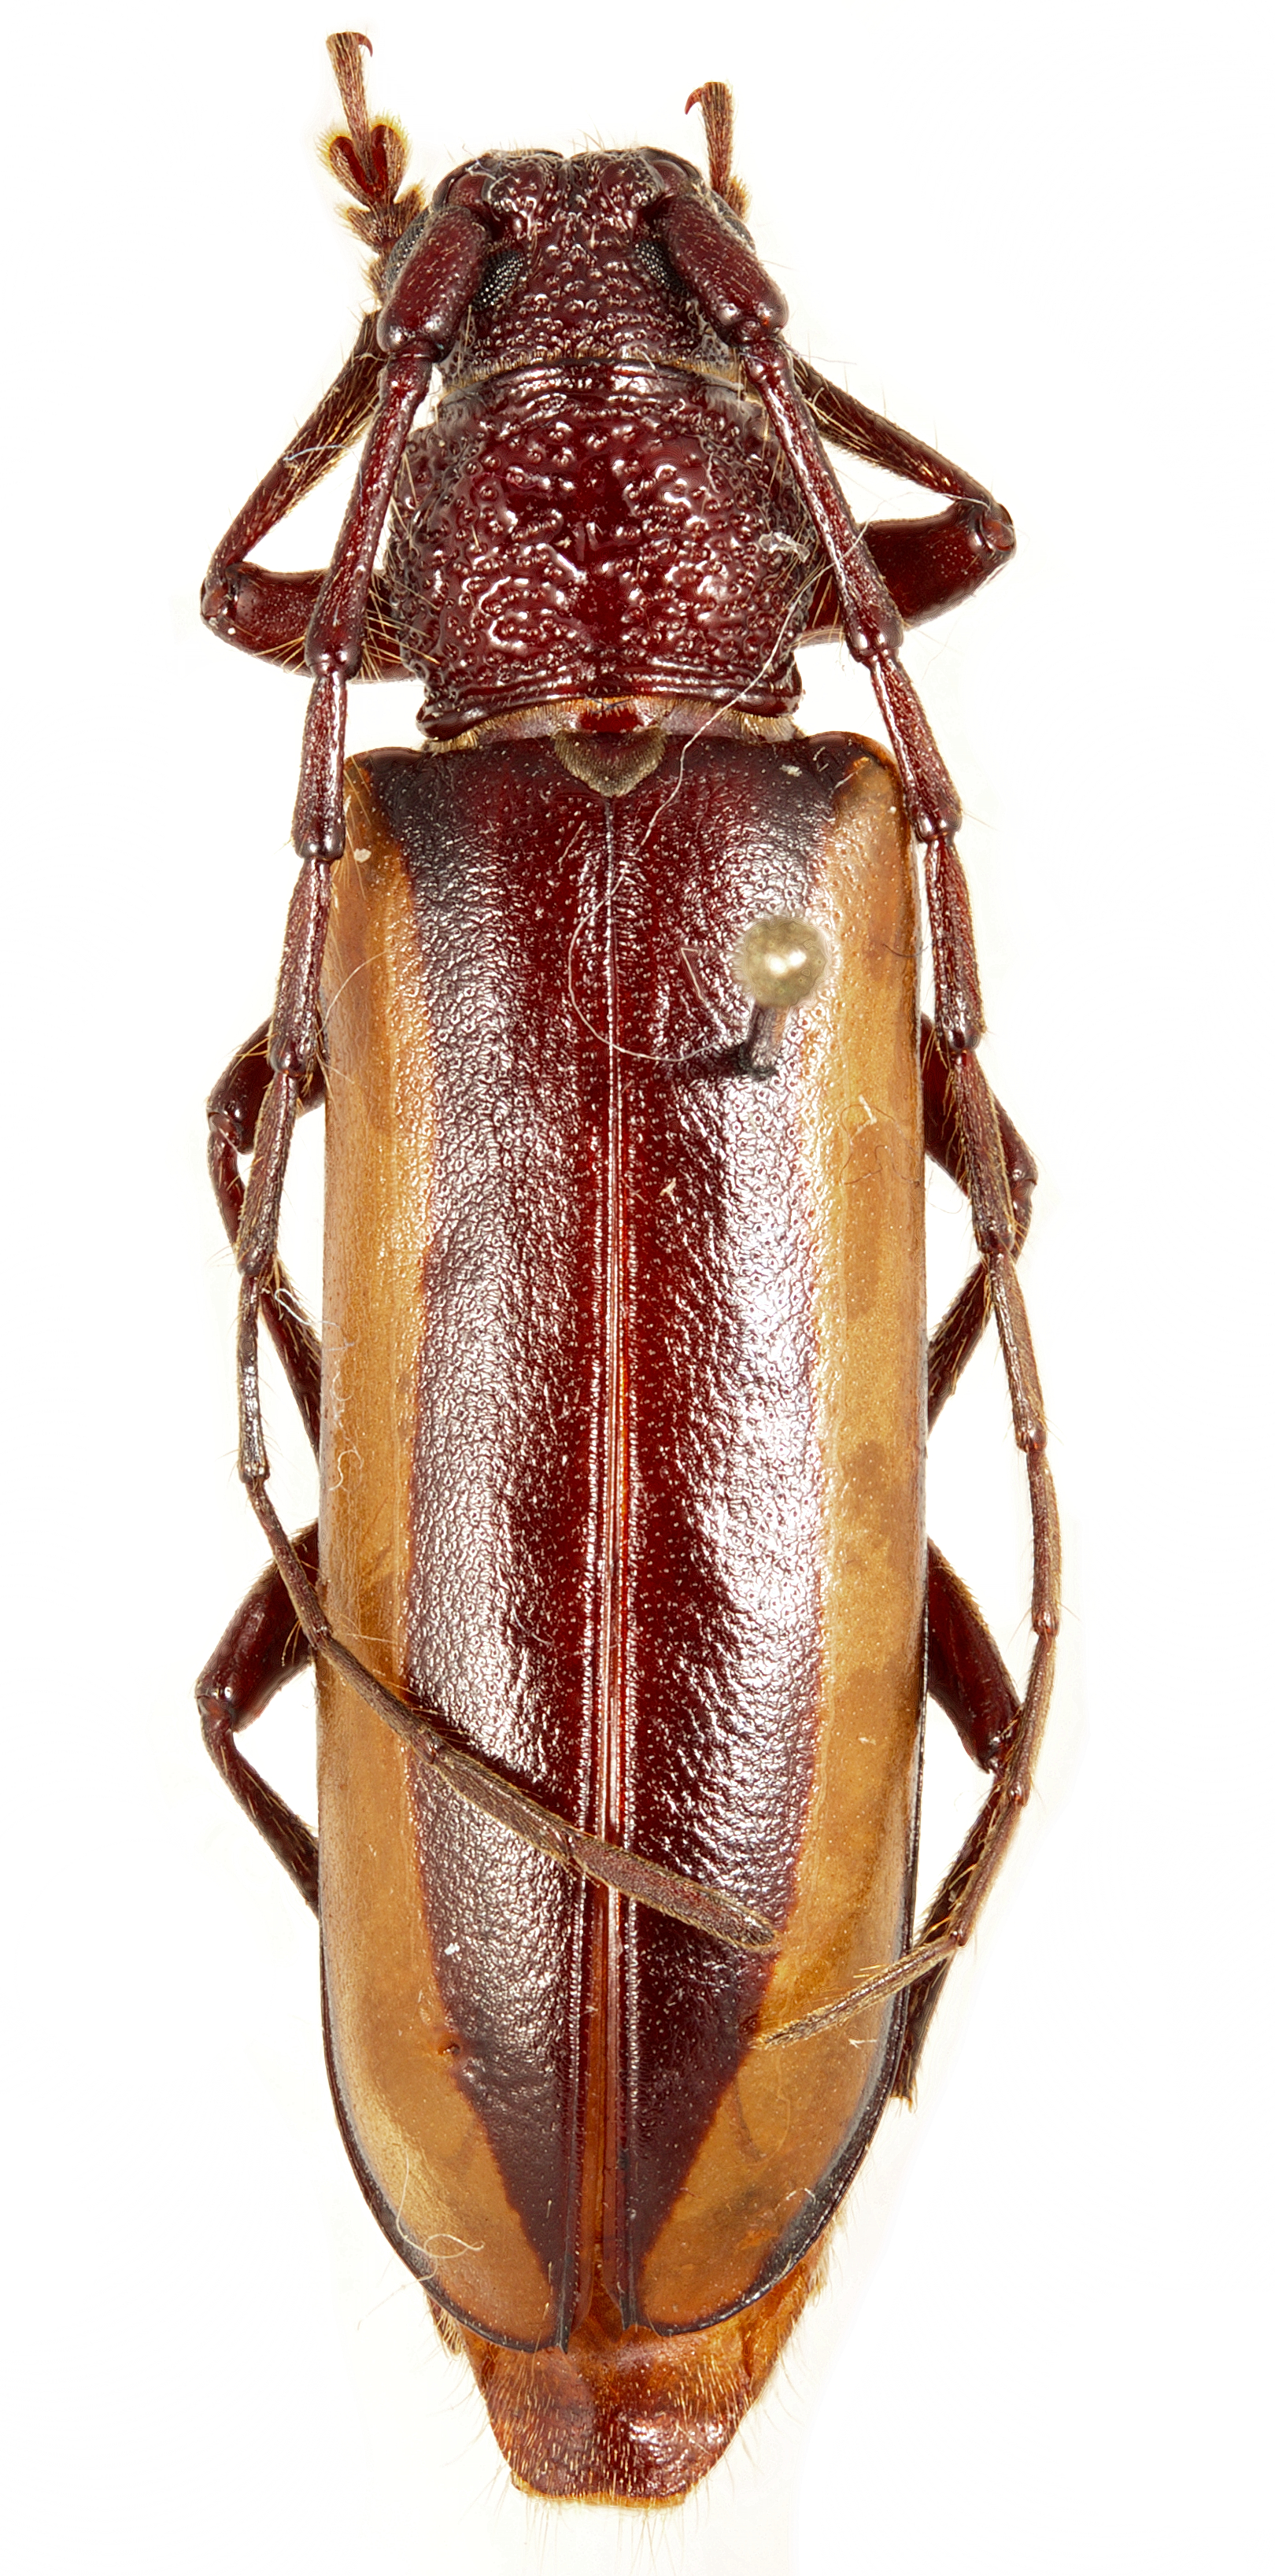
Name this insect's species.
Poeciloxestia lateralis
